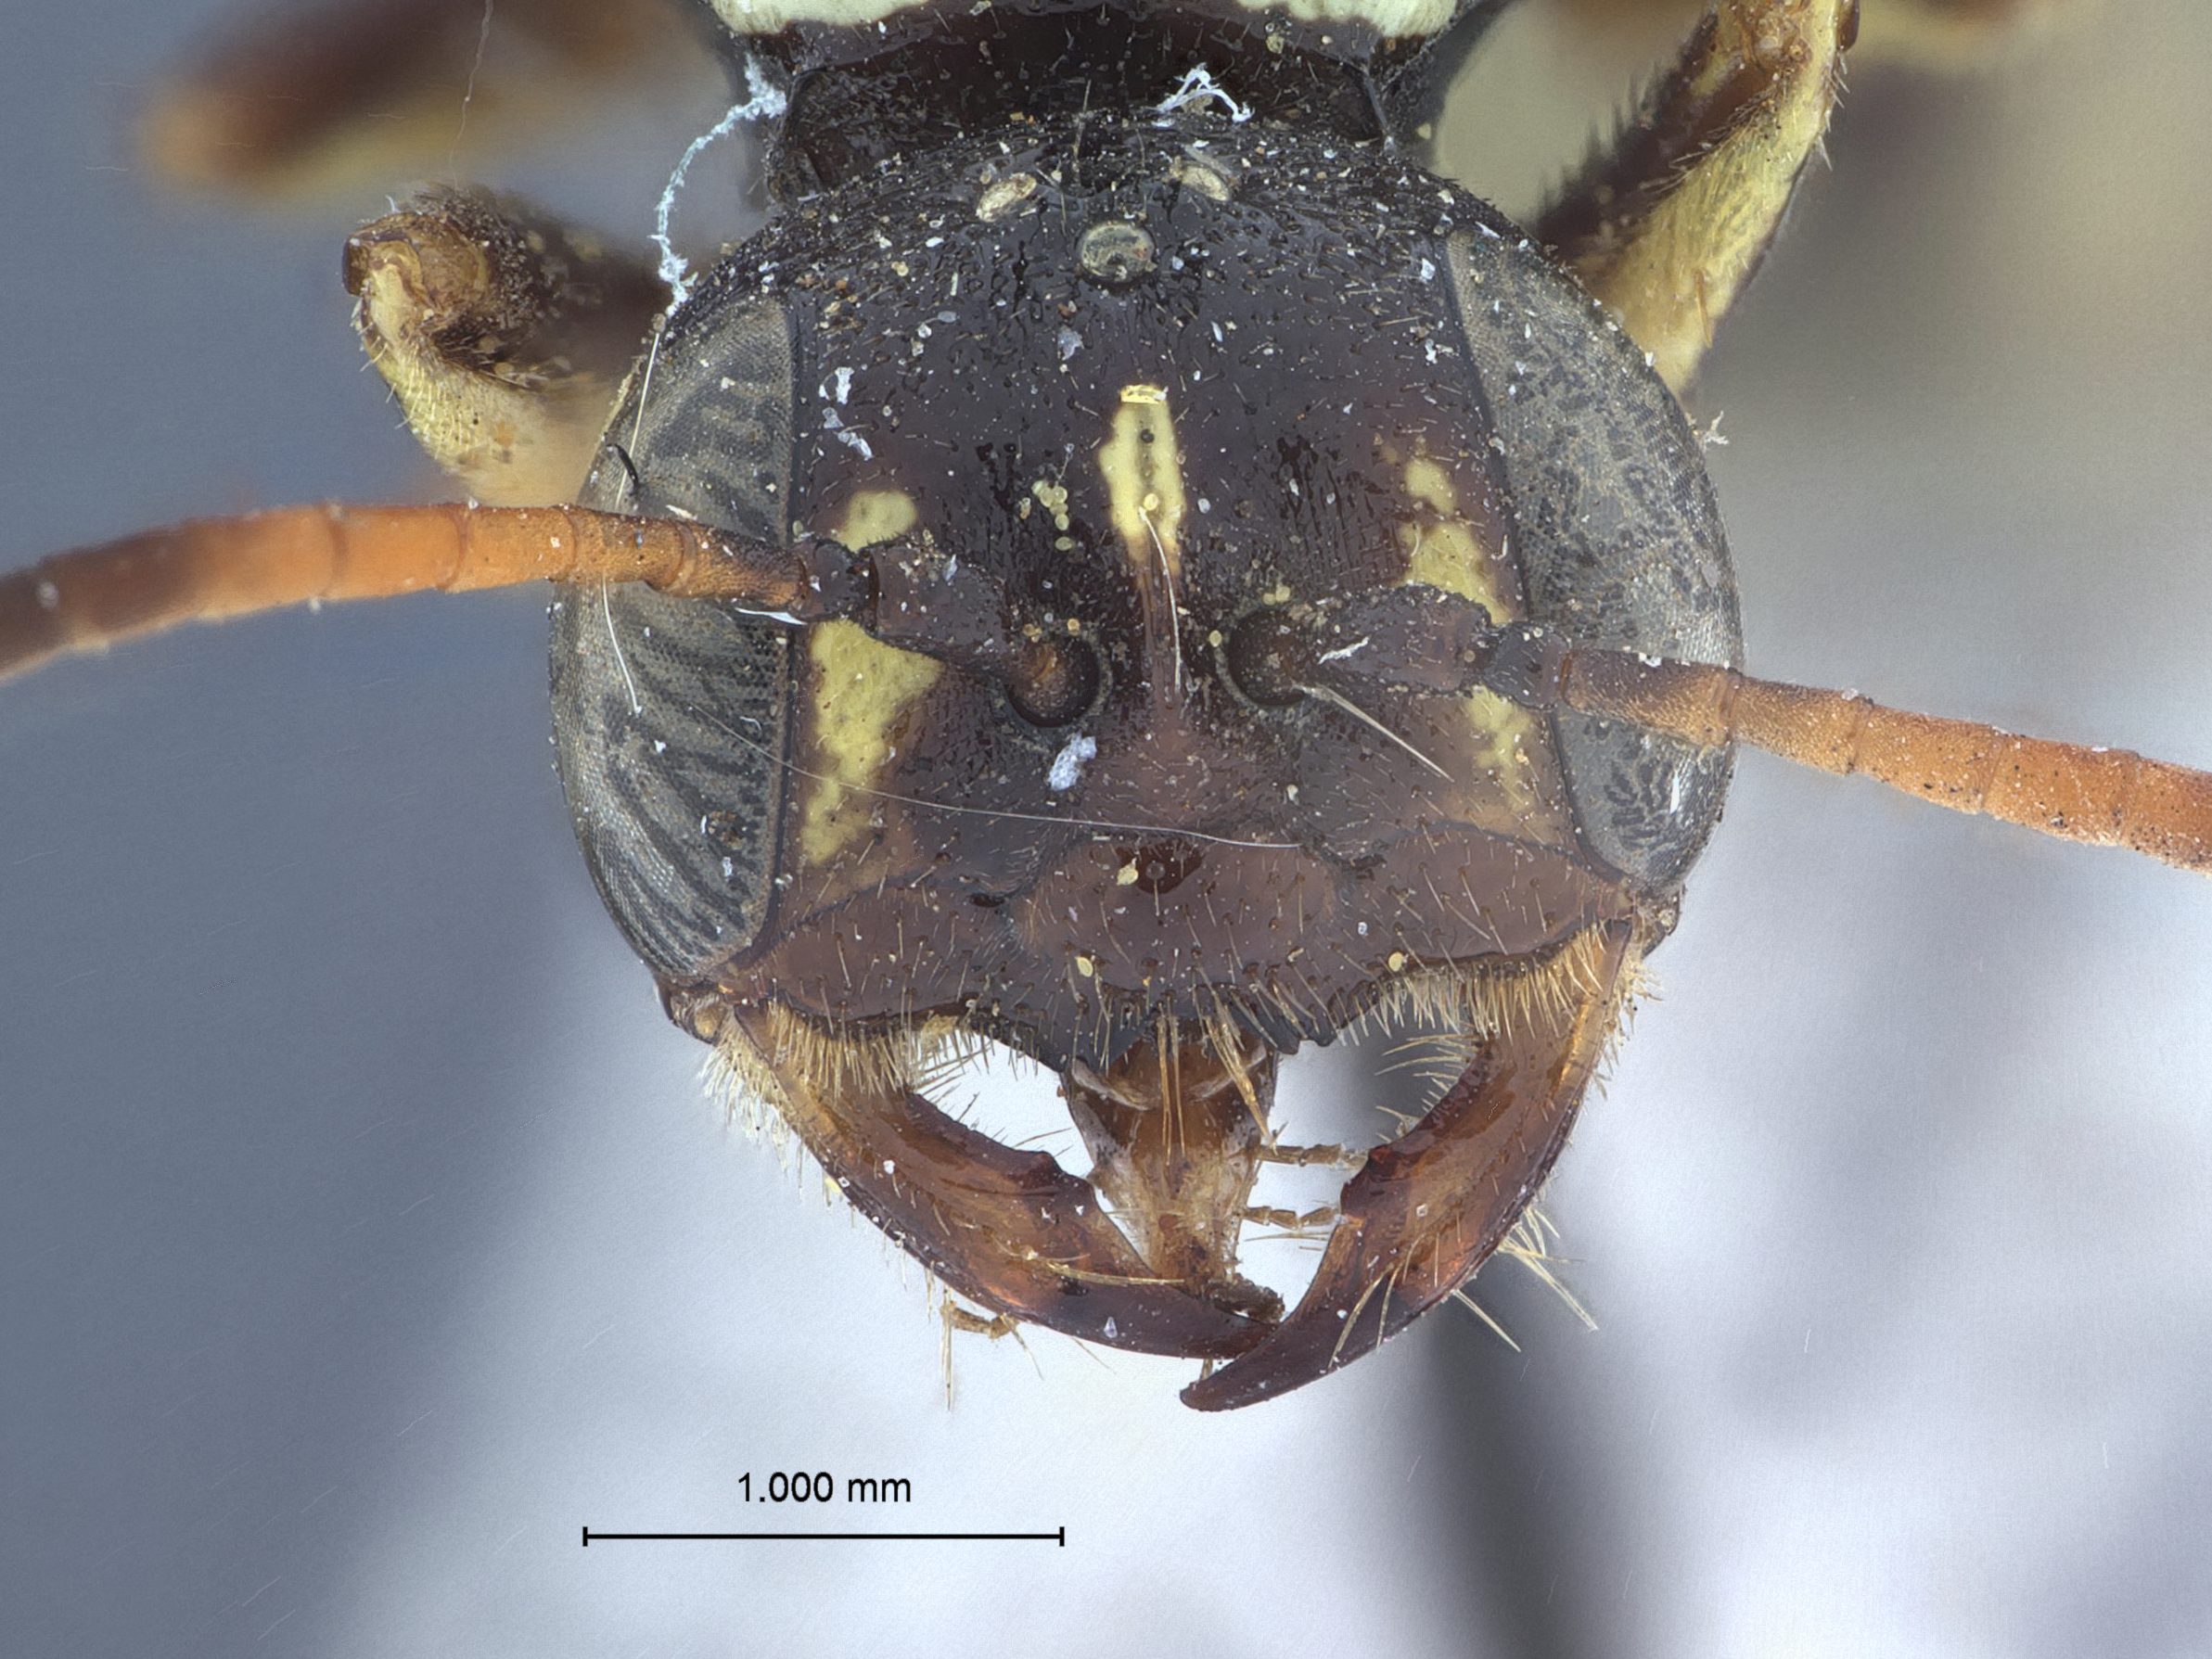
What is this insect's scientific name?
Eucerceris barri
